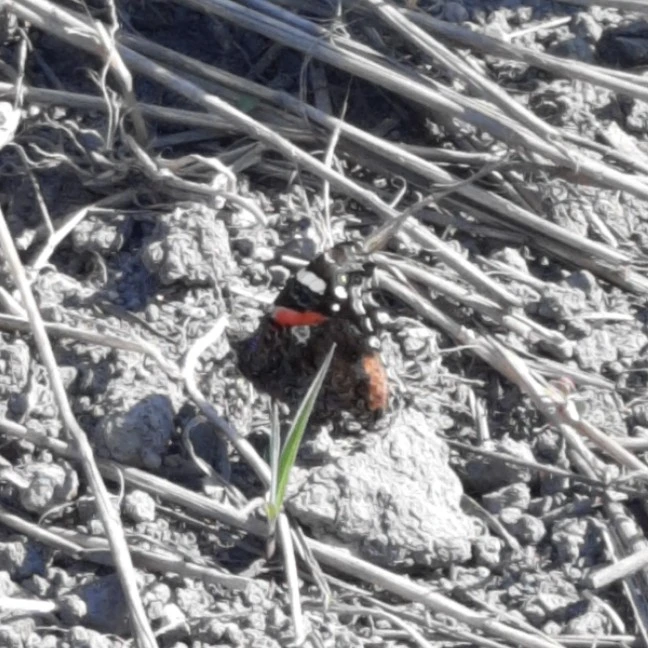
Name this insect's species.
Vanessa atalanta
